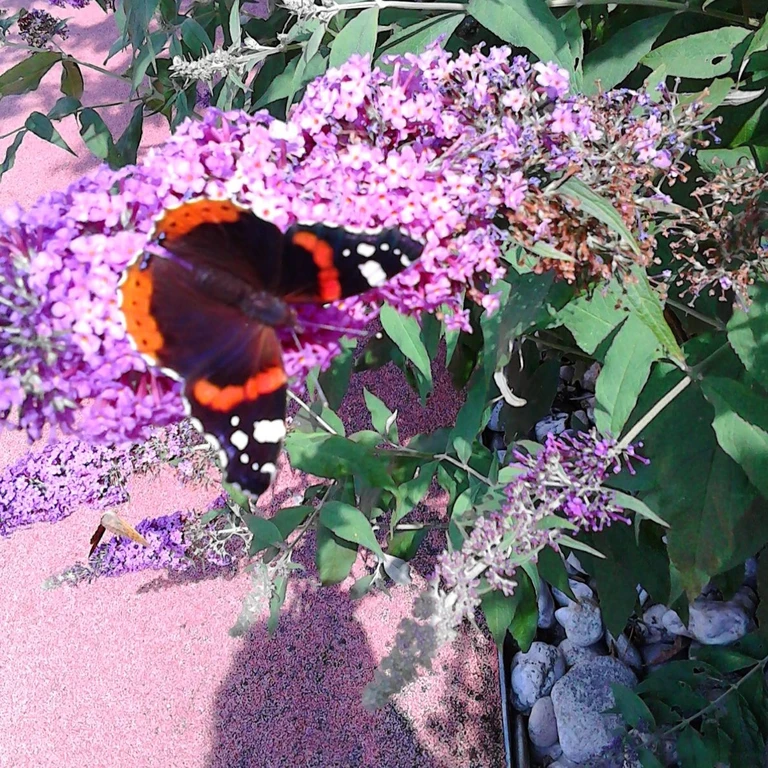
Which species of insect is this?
Vanessa atalanta
